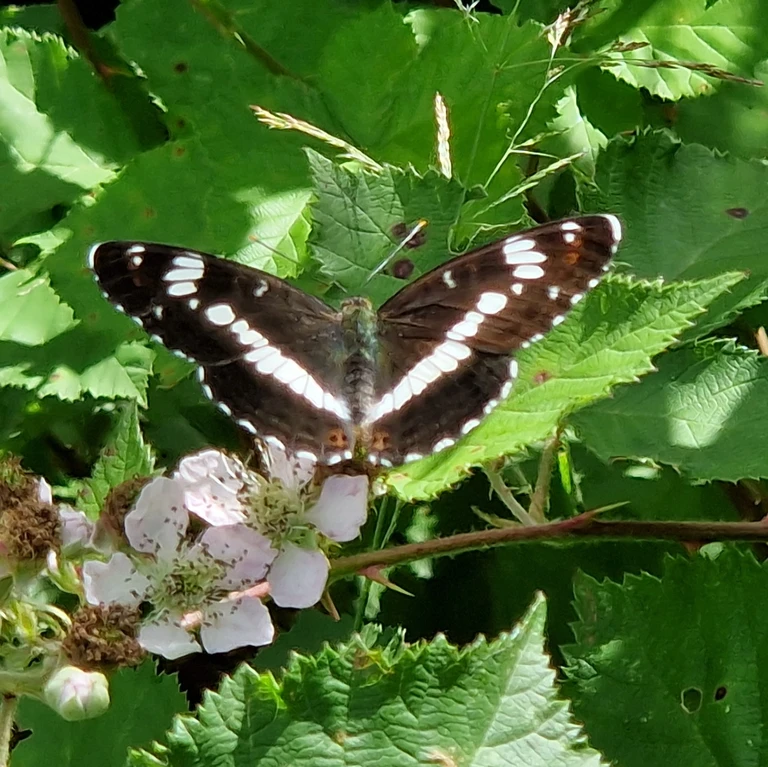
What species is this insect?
Limenitis camilla (also Ladoga camilla)
